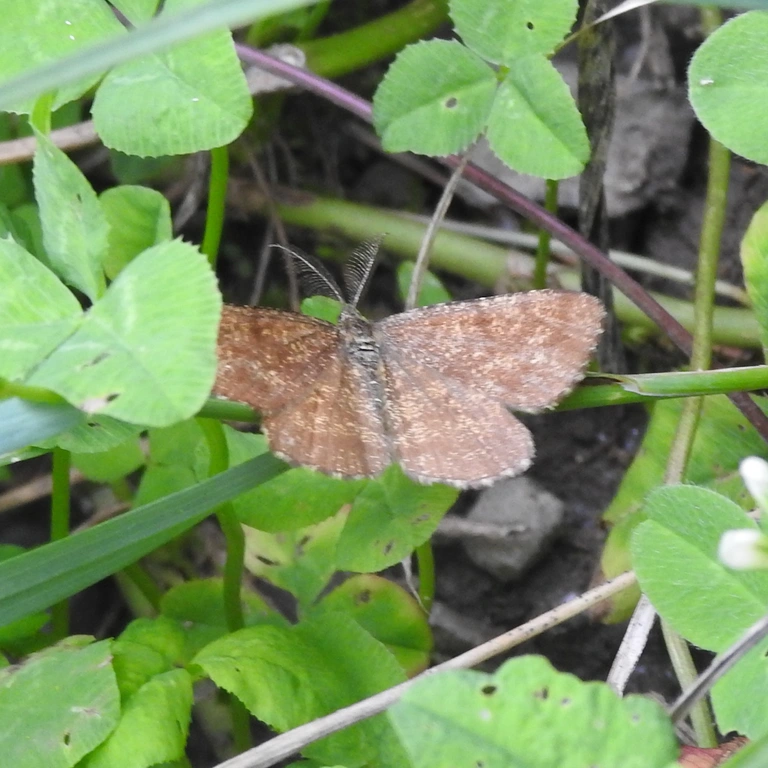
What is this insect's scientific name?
Ematurga atomaria
